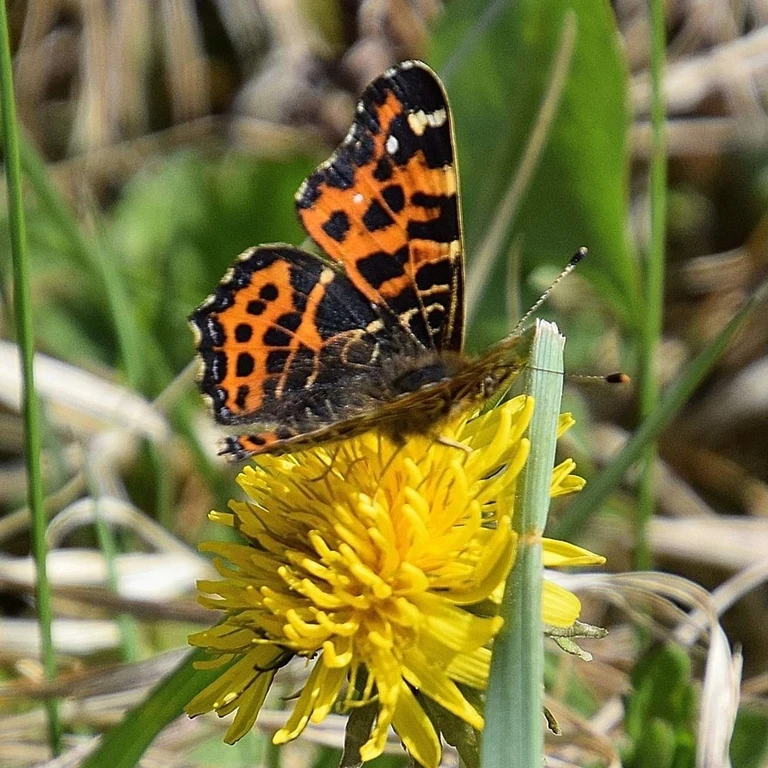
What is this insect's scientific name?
Araschnia levana
